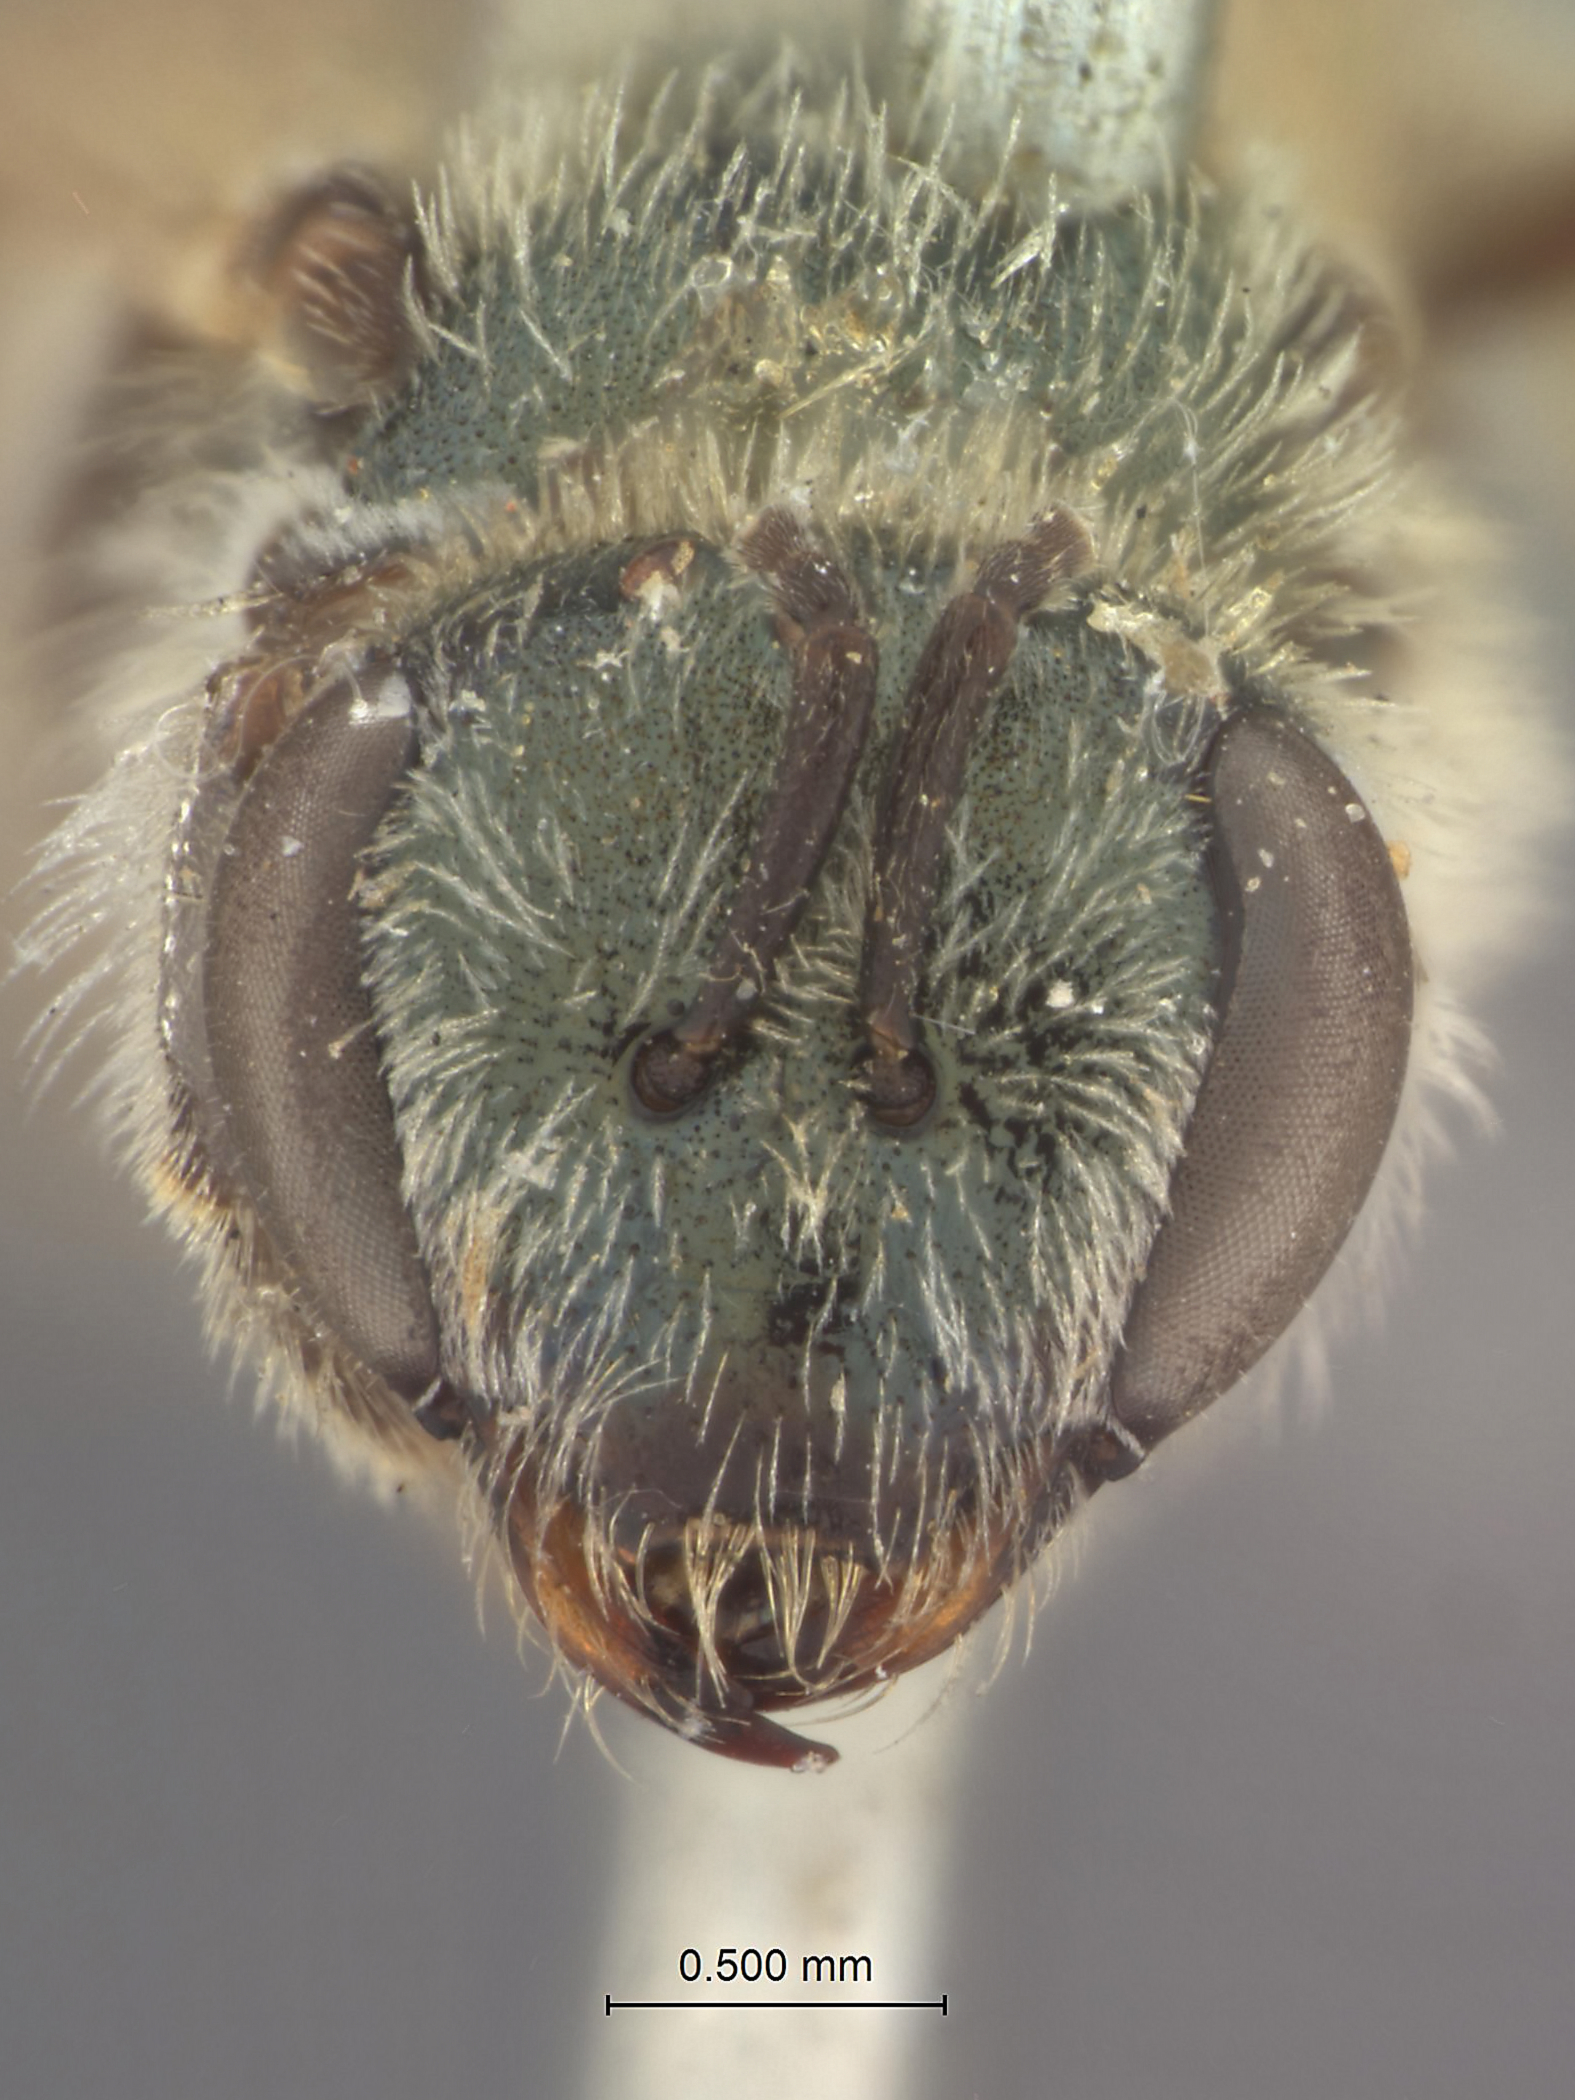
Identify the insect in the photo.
Halictus diversopunctatus
